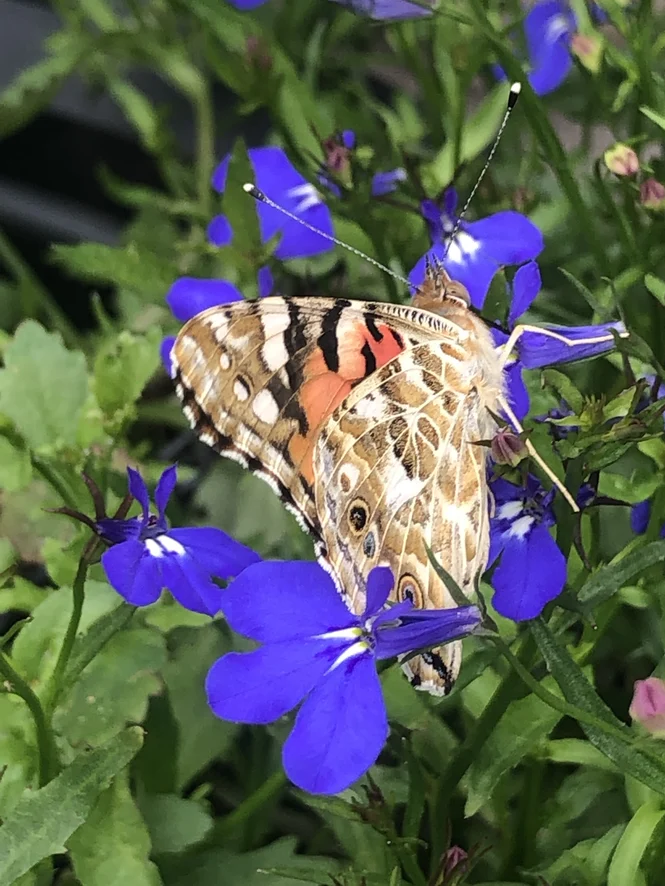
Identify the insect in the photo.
Vanessa cardui
